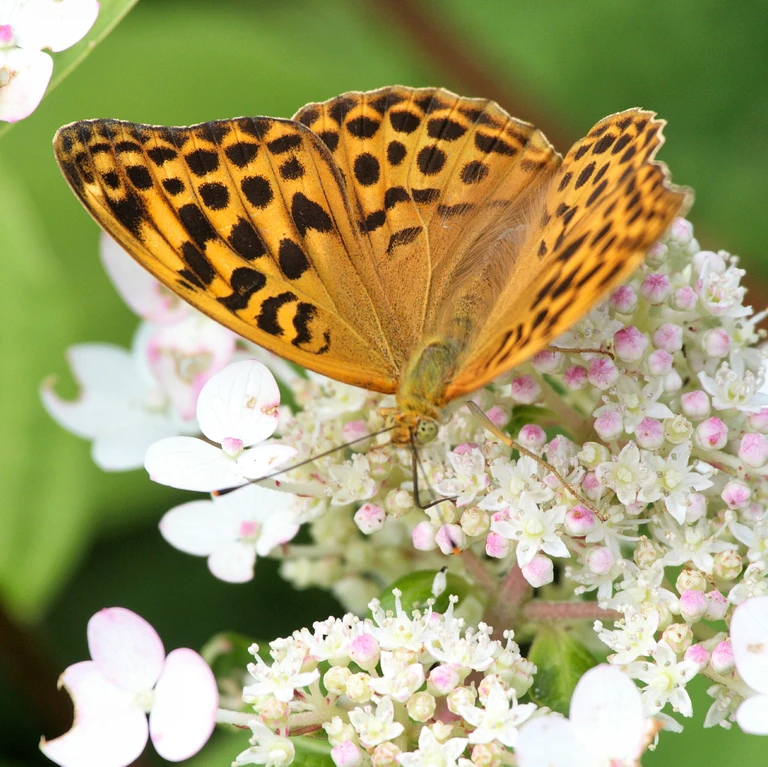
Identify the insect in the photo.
Argynnis paphia
